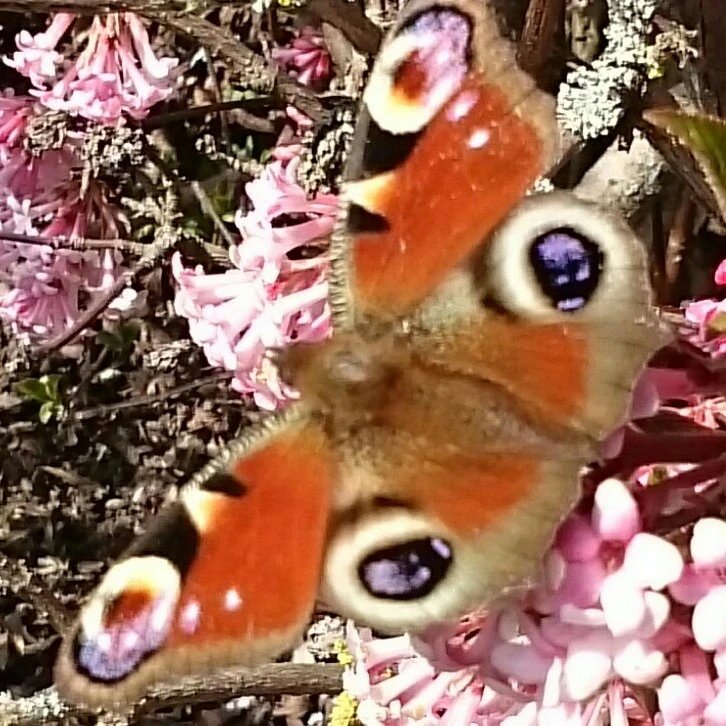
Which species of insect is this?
Aglais io
